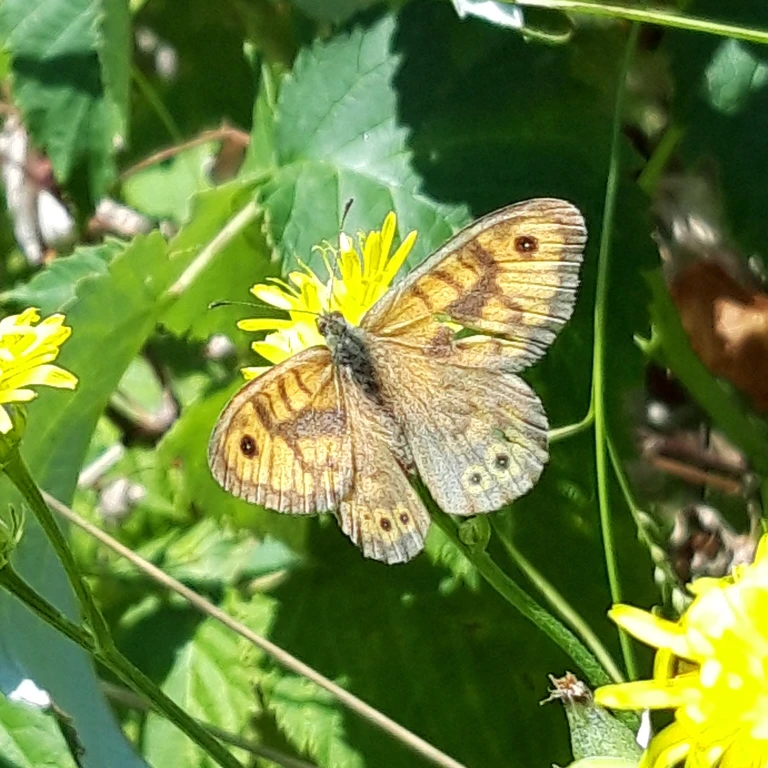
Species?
Lasiommata megera (also Pararge megera)
